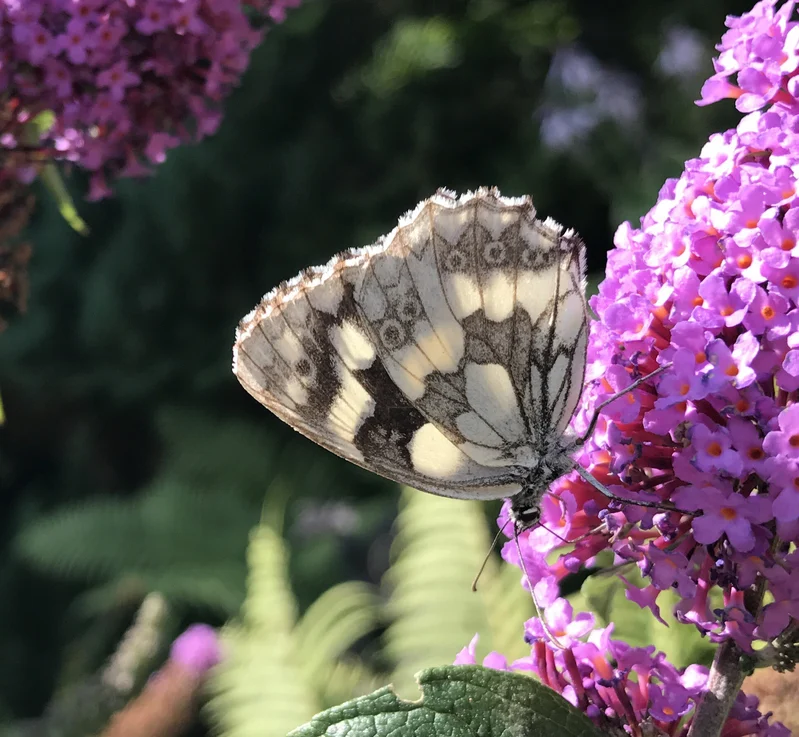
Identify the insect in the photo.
Melanargia galathea
